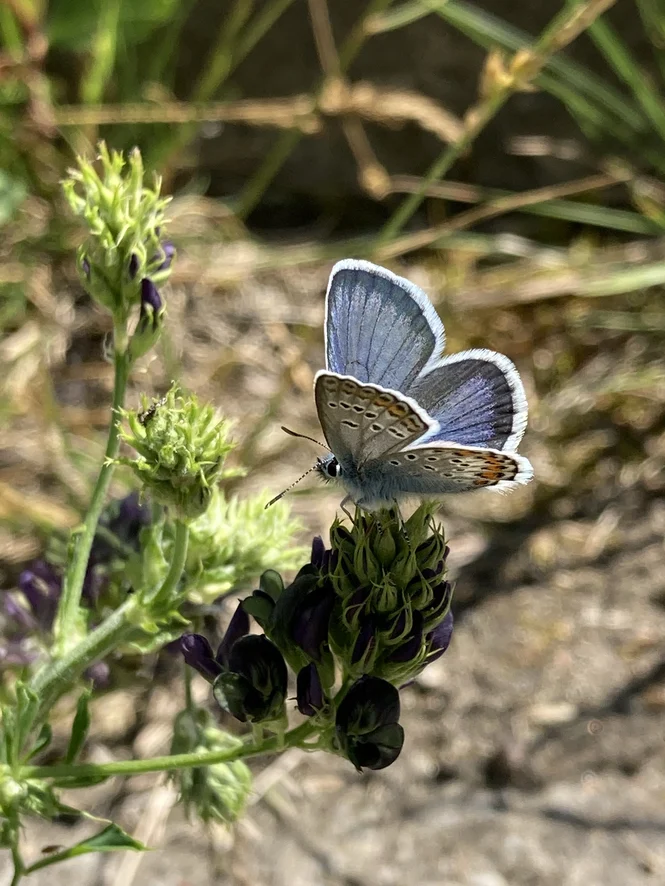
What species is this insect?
Plebejus argus
